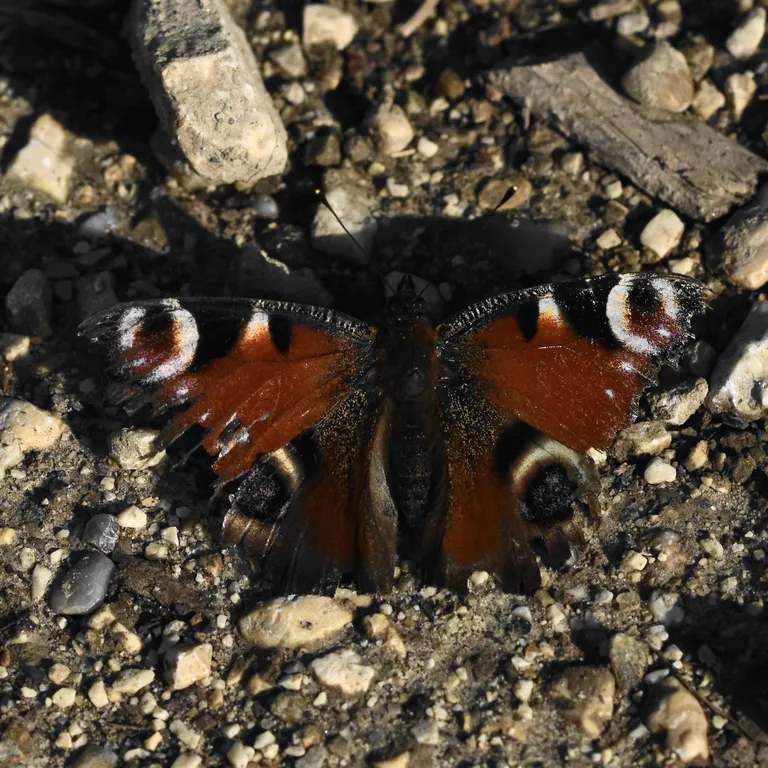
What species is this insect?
Aglais io
